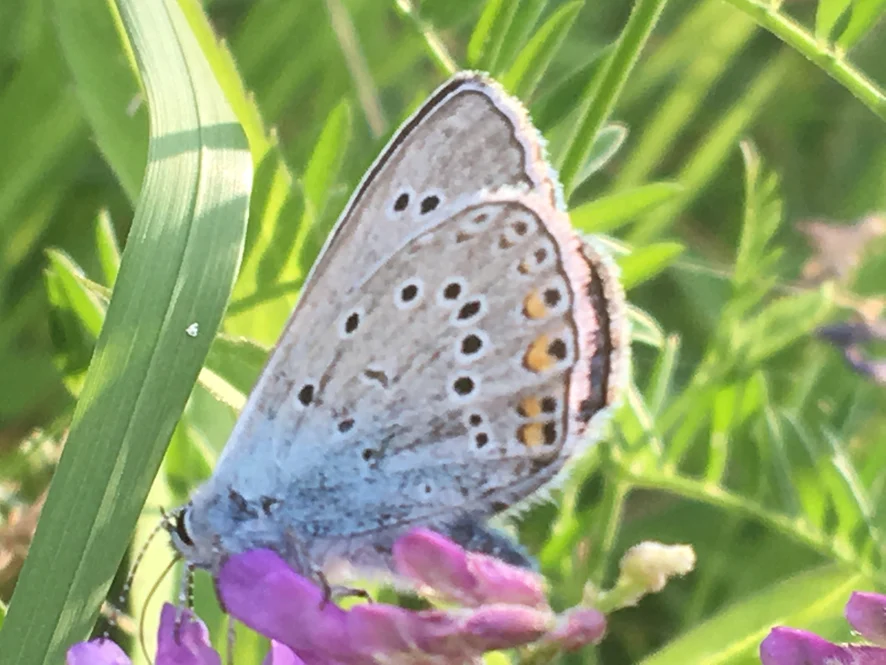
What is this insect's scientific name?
Polyommatus amandus (also Plebejus amanda)
